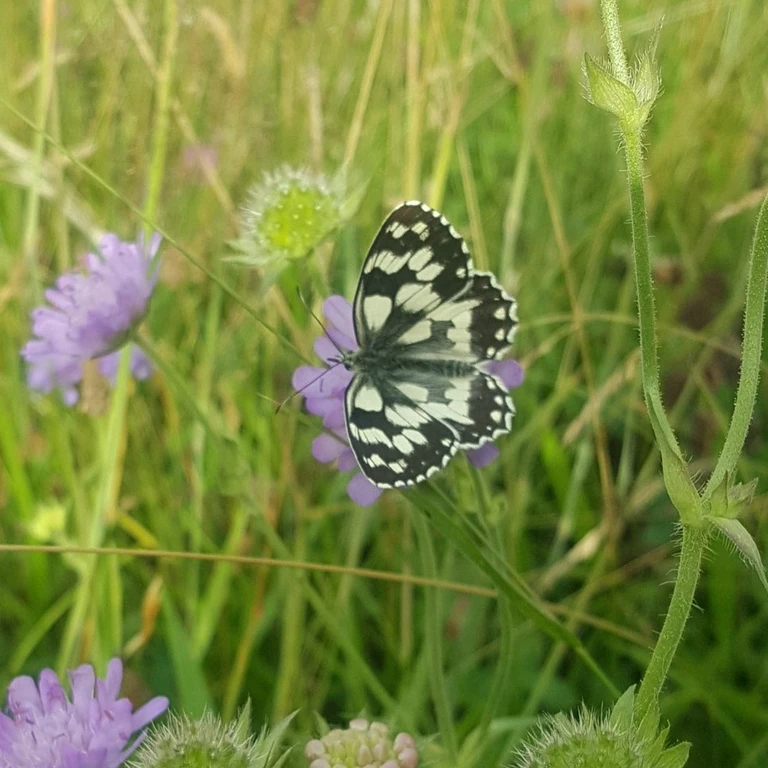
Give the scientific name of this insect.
Melanargia galathea
